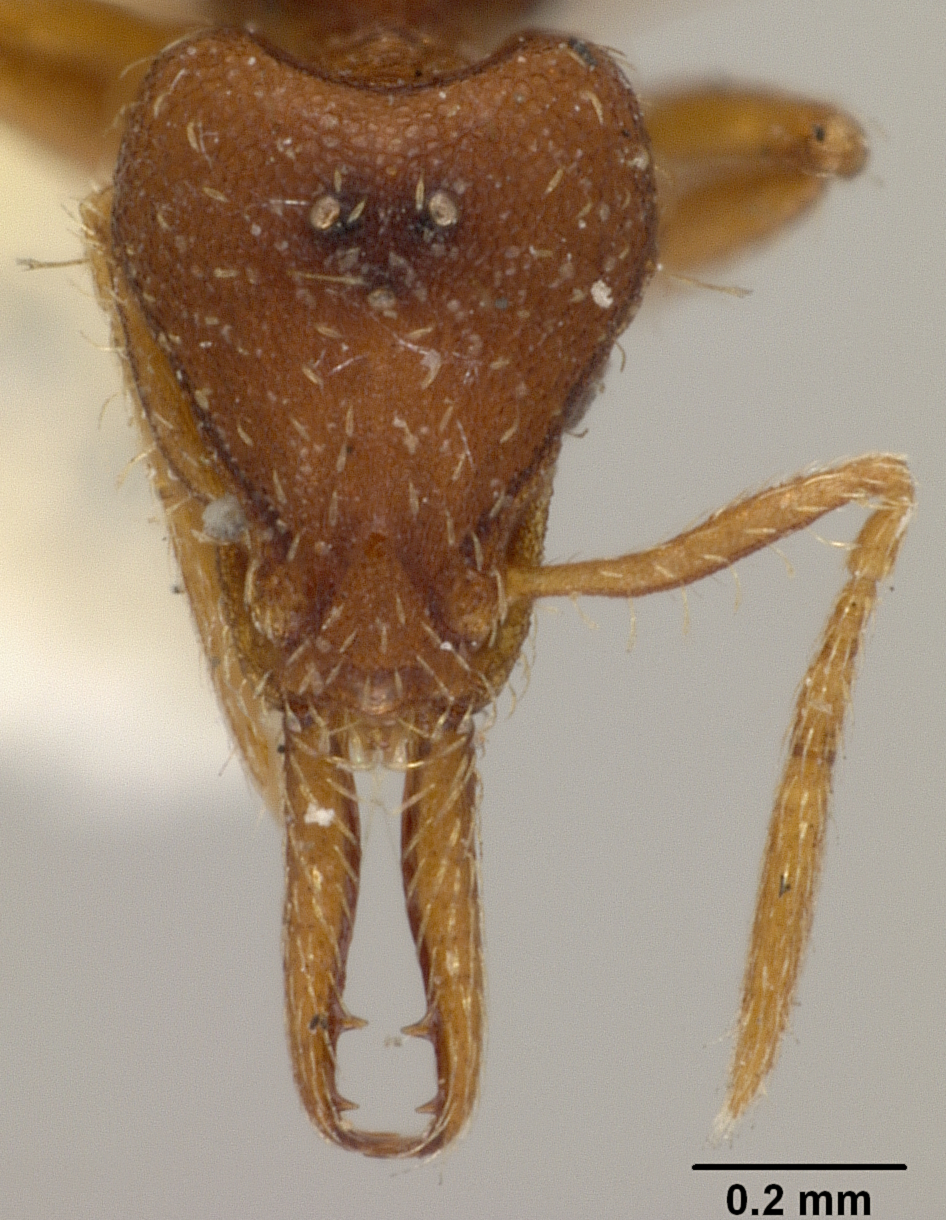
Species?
Strumigenys xenognatha
